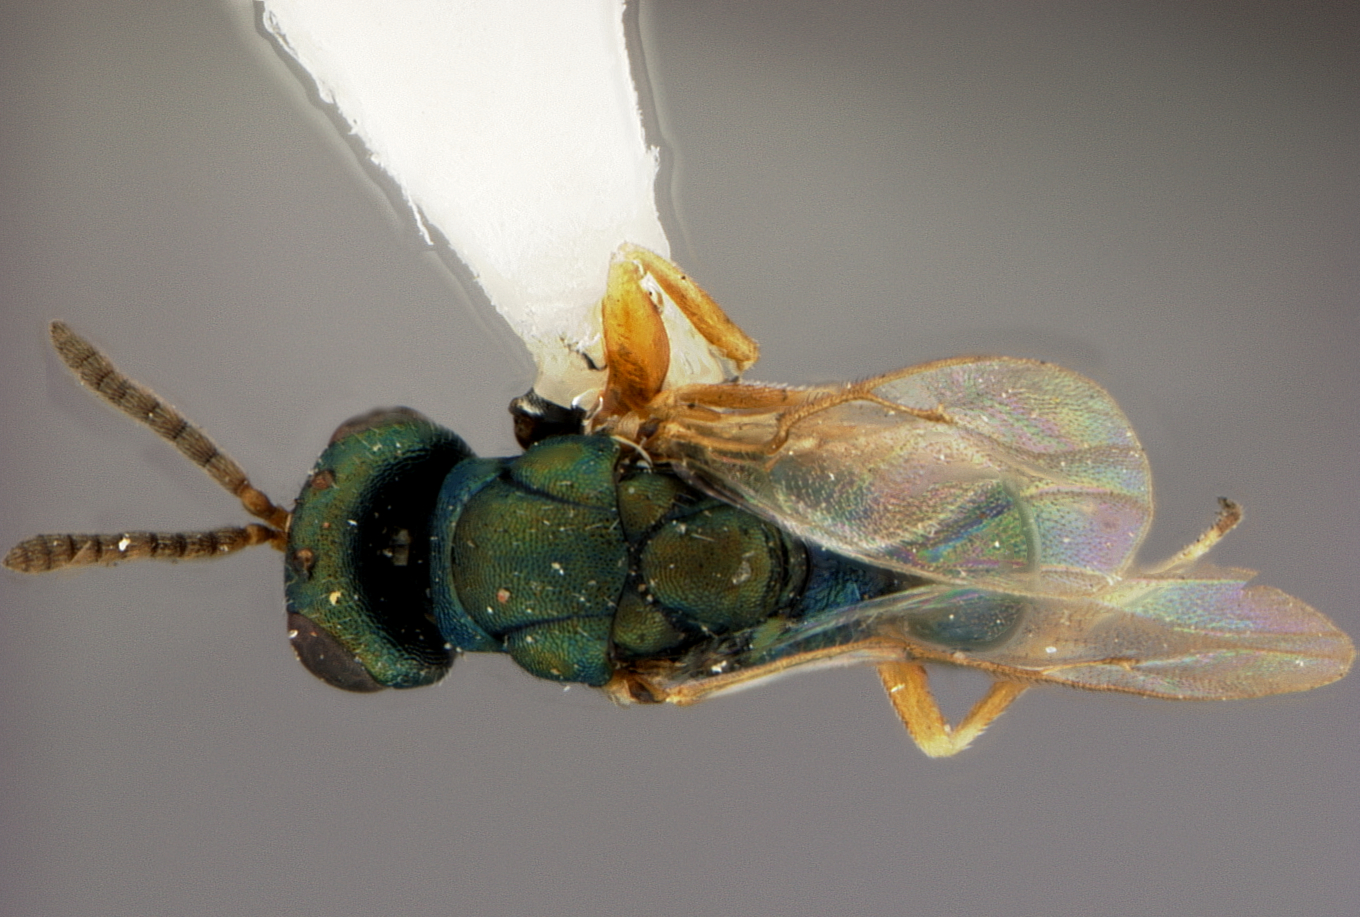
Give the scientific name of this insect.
Megorismus lasiopterae
